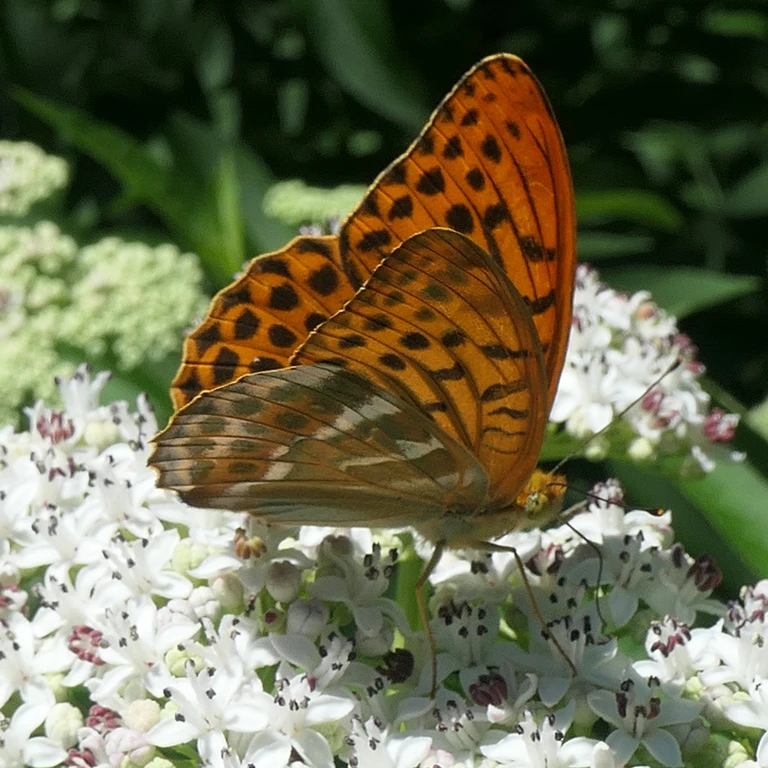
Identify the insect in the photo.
Argynnis paphia
